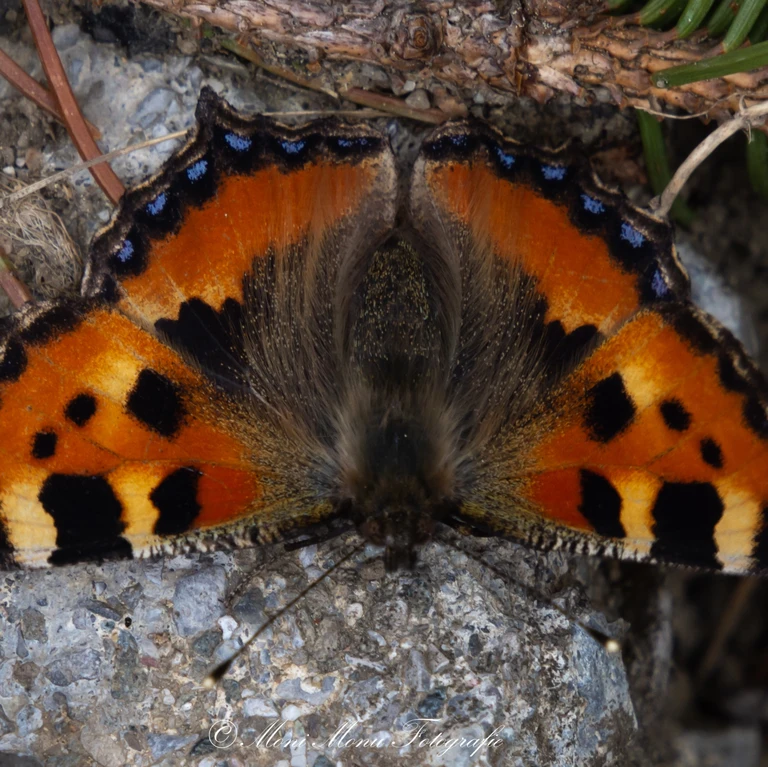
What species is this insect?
Aglais urticae
